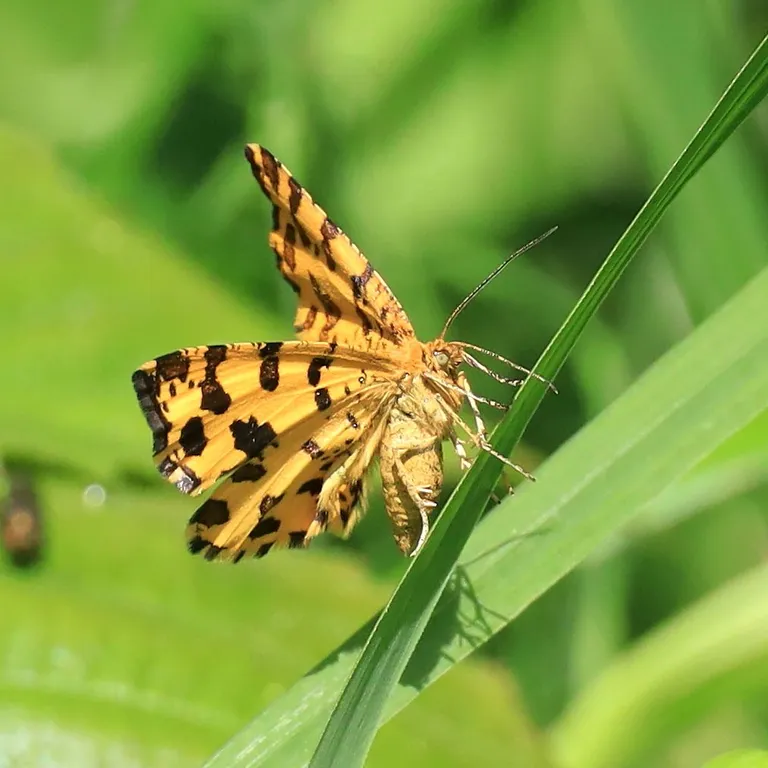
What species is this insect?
Pseudopanthera macularia
